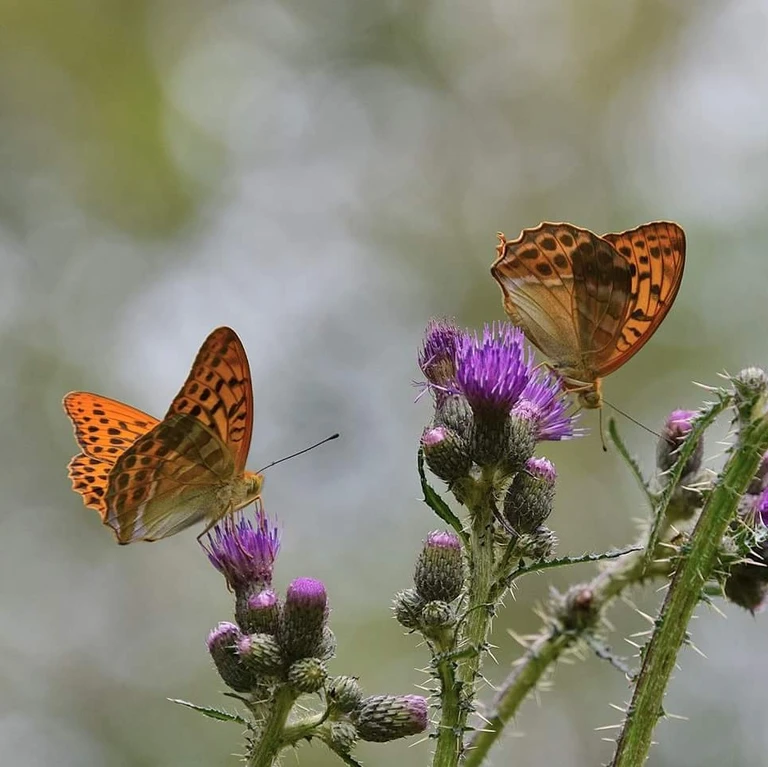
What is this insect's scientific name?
Argynnis paphia
